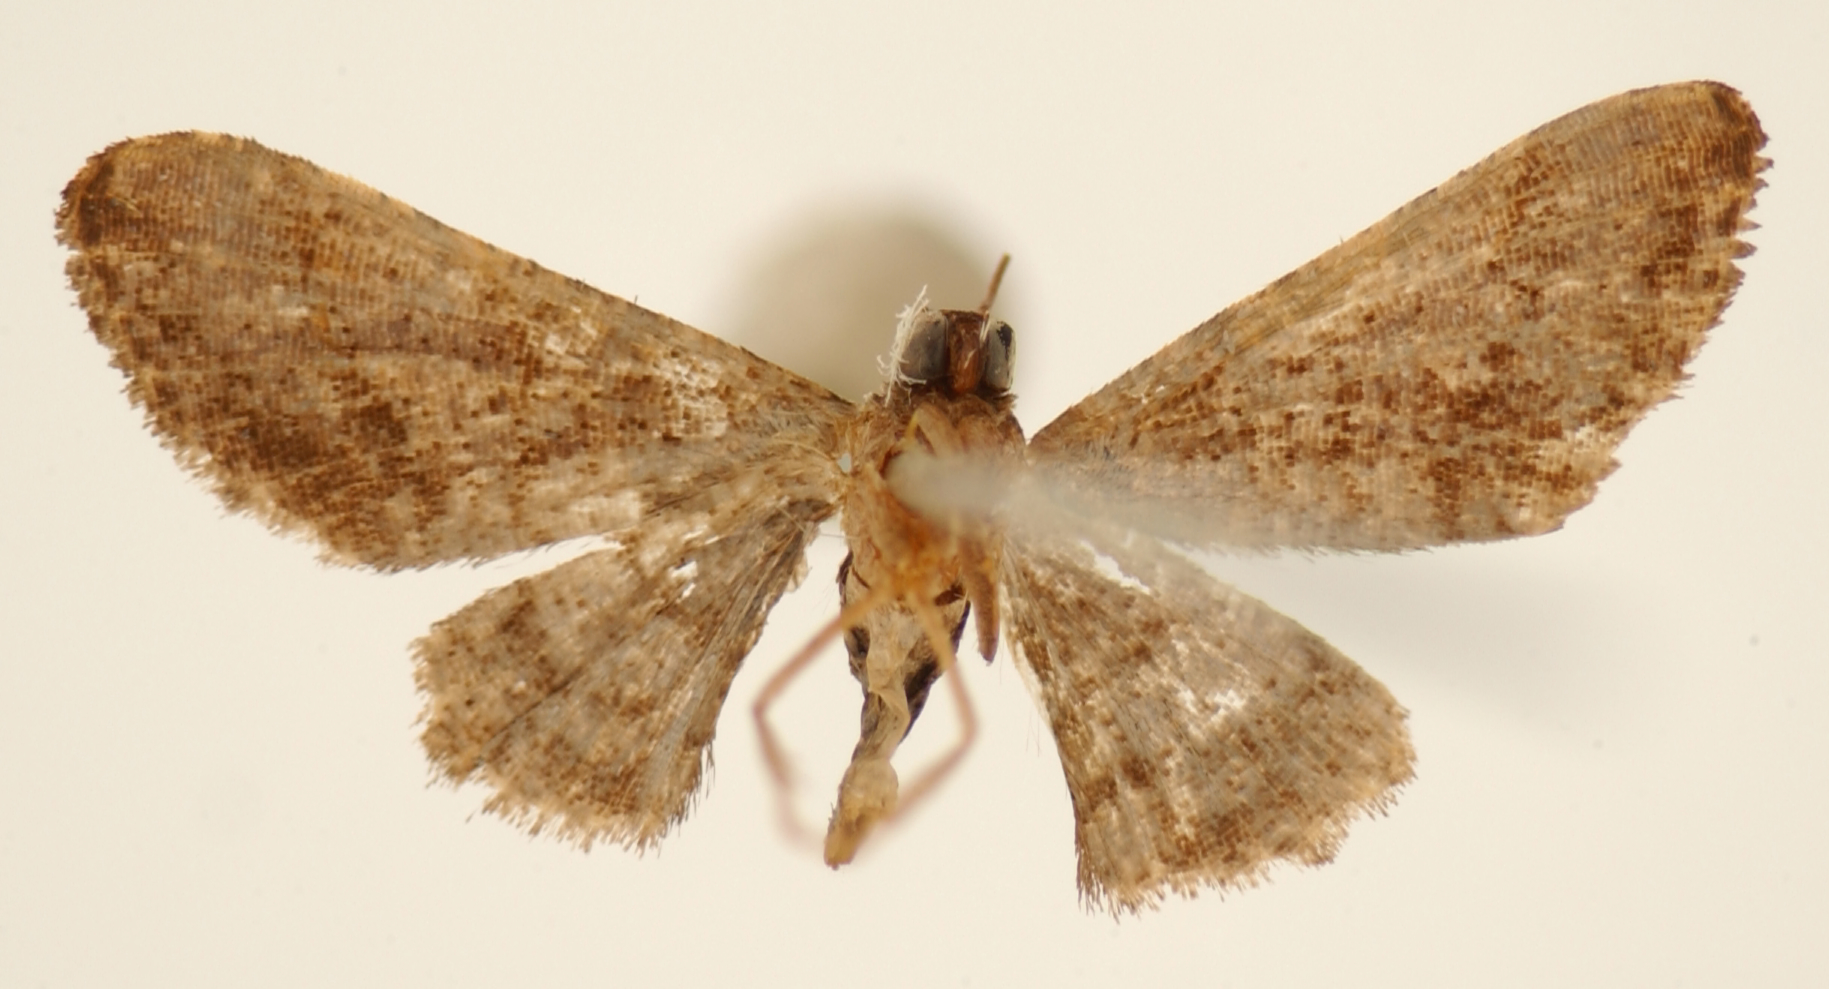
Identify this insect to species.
Hypometalla purpurea
